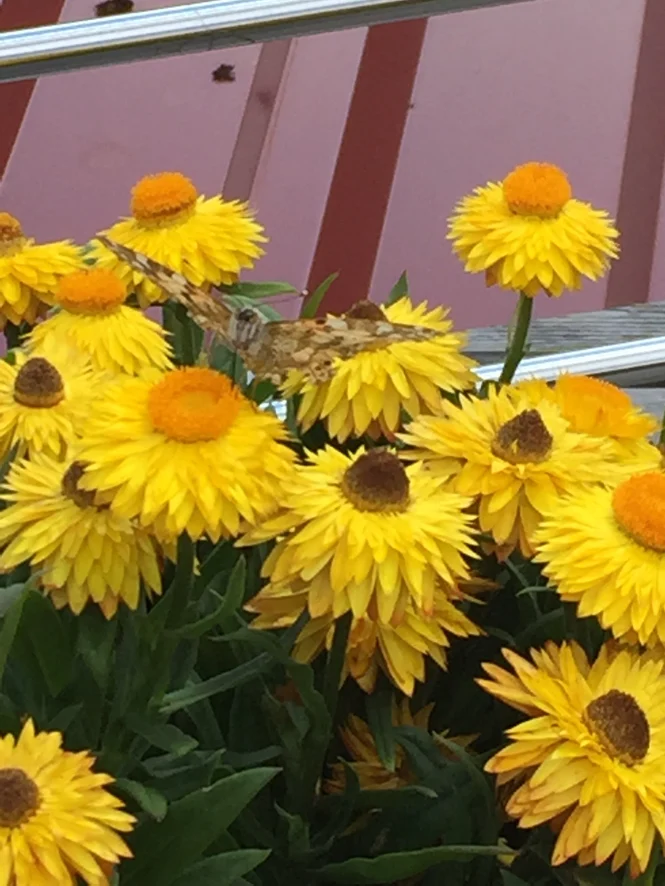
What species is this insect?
Vanessa cardui
